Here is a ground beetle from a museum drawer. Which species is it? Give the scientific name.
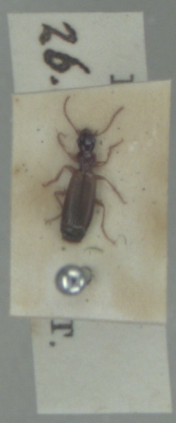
Paradromius linearis
